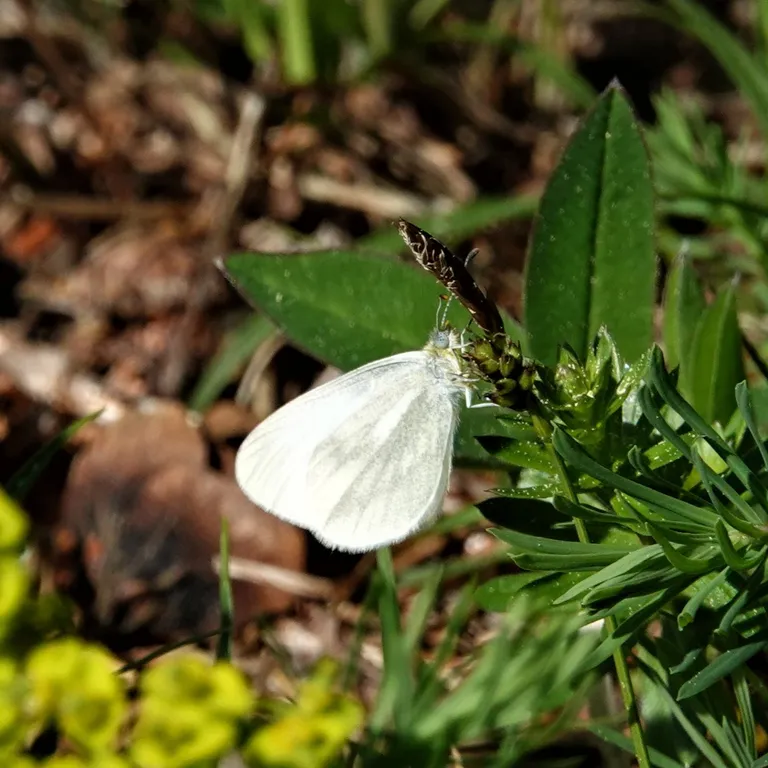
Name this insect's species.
Leptidea sinapis/juvernica
